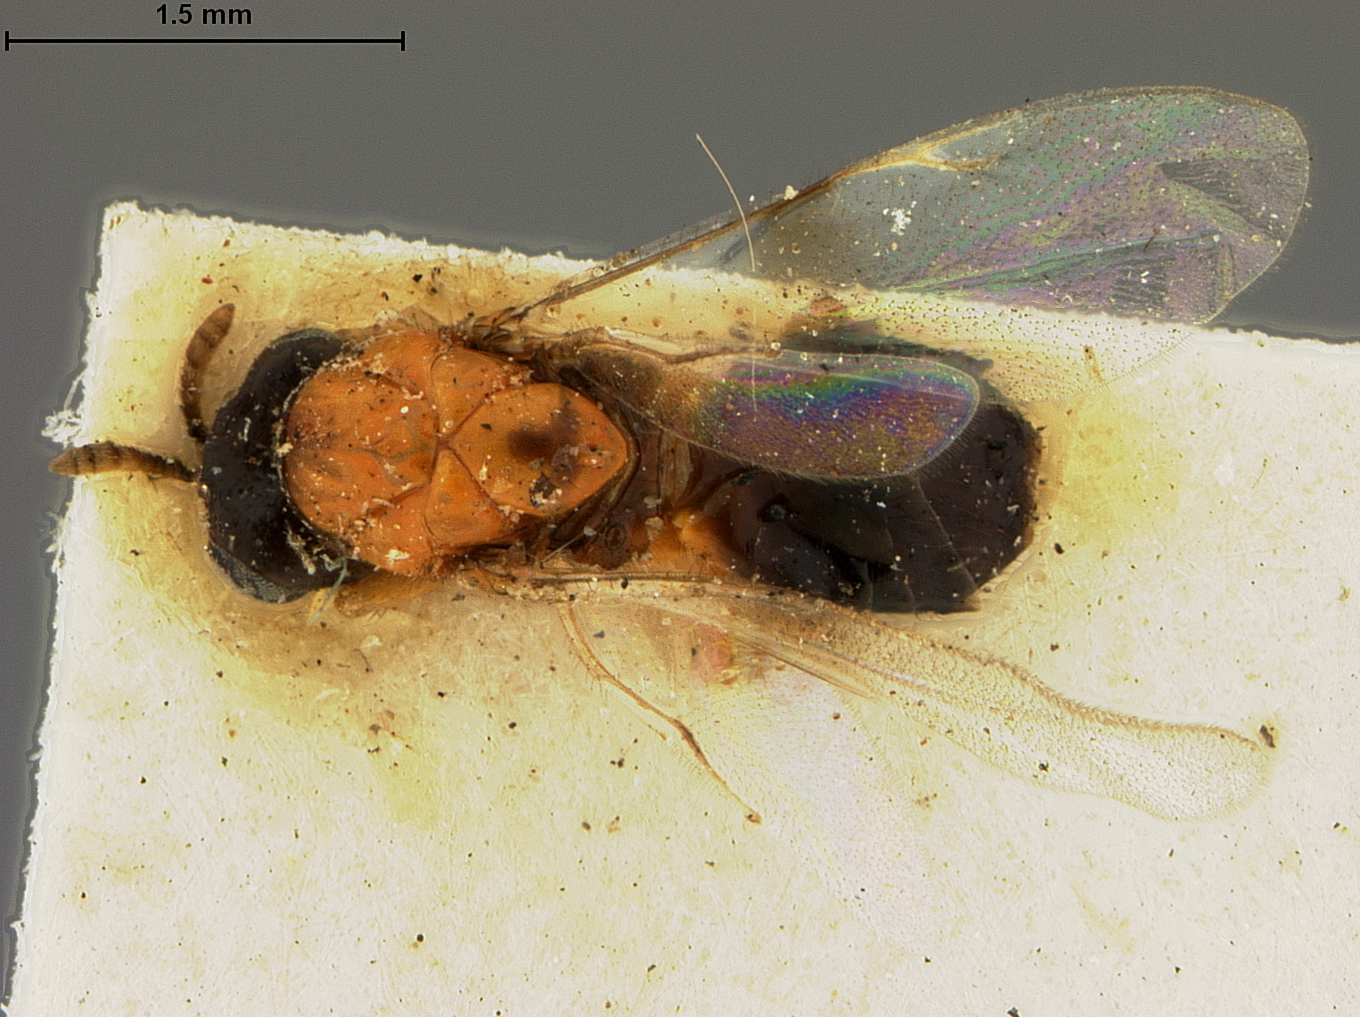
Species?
Paraterobia nigriceps
